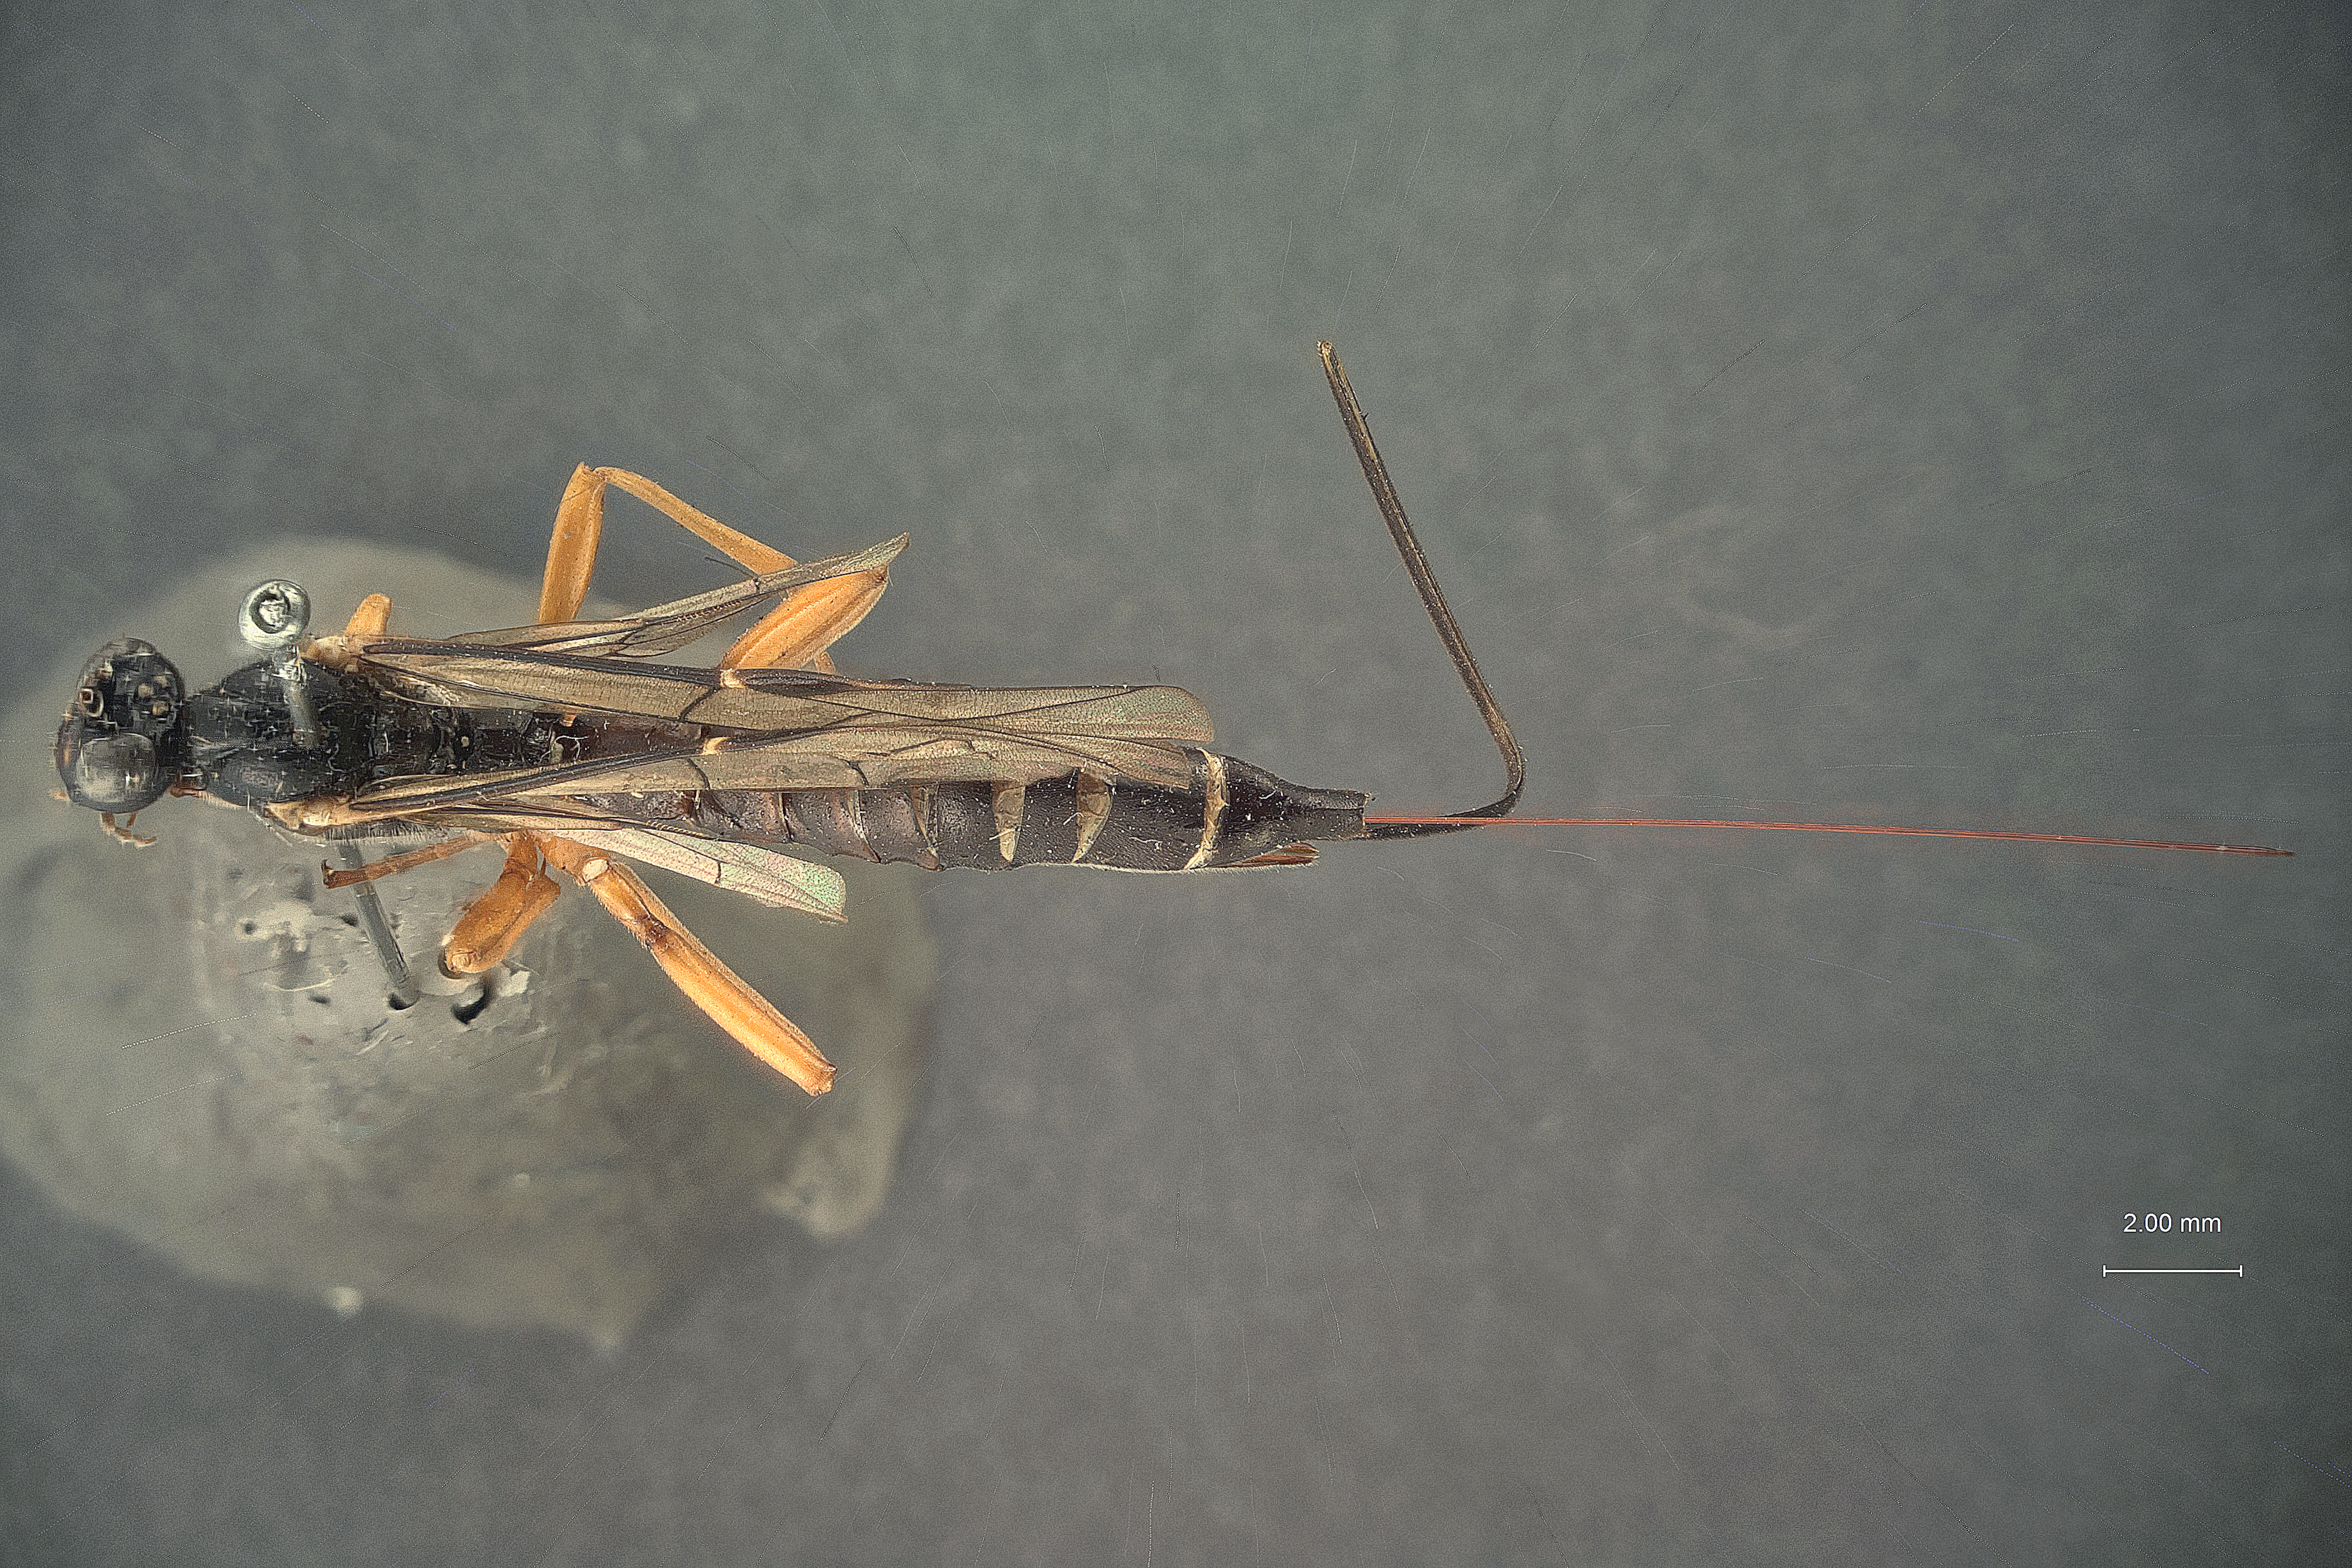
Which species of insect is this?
Coleocentrus niger
